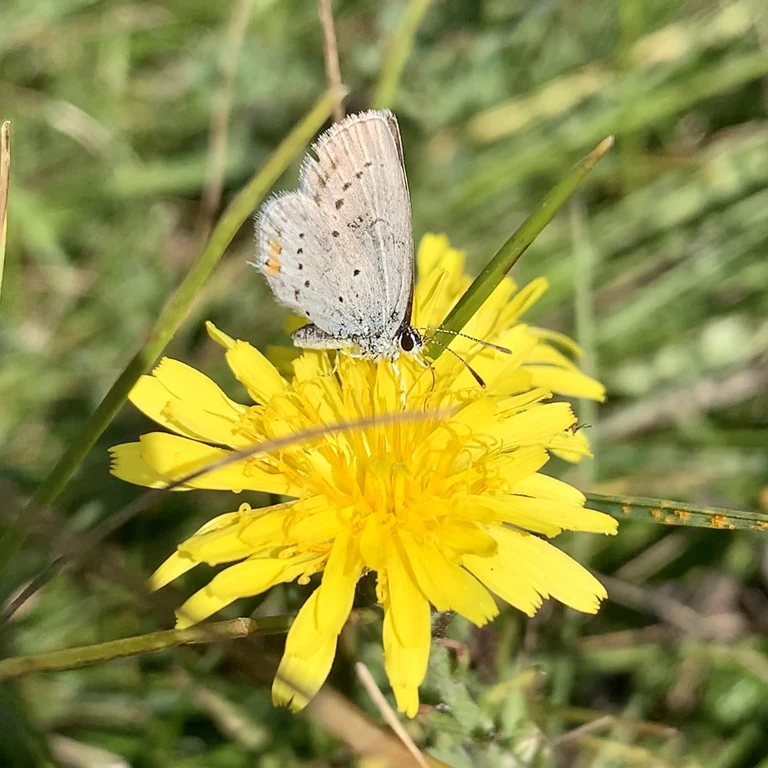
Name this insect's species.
Cupido argiades (also Elkalyce argiades)
